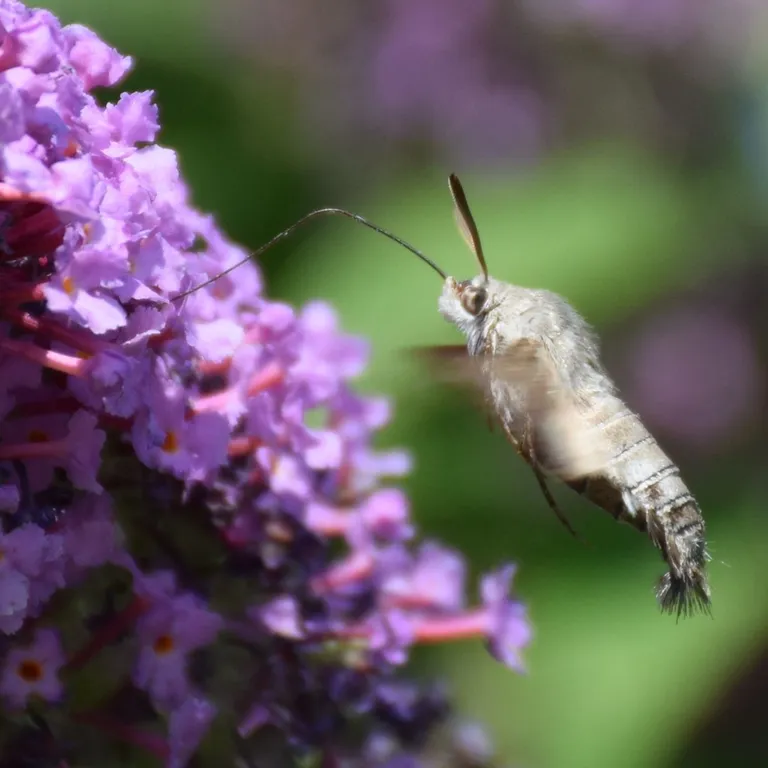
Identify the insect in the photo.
Macroglossum stellatarum
